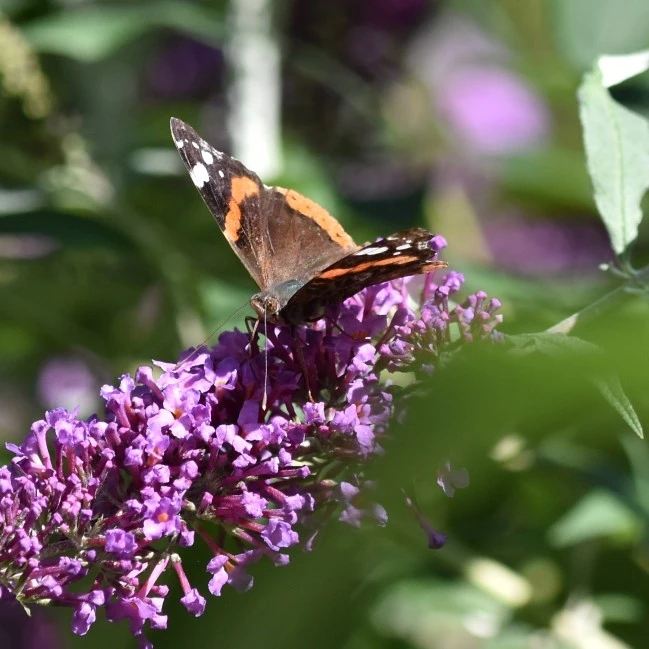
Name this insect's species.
Vanessa atalanta
